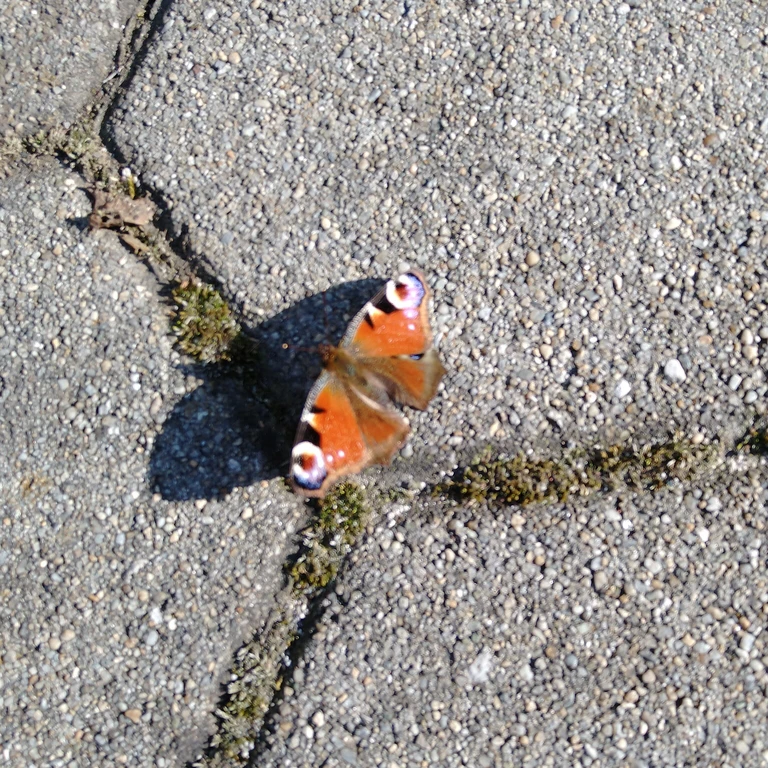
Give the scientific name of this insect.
Aglais io
